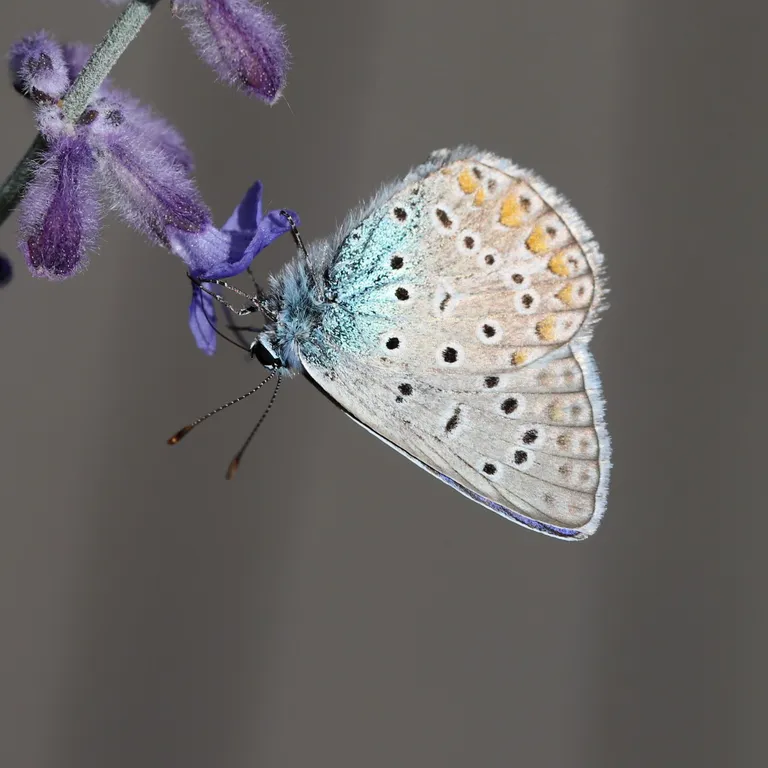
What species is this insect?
Polyommatus icarus
